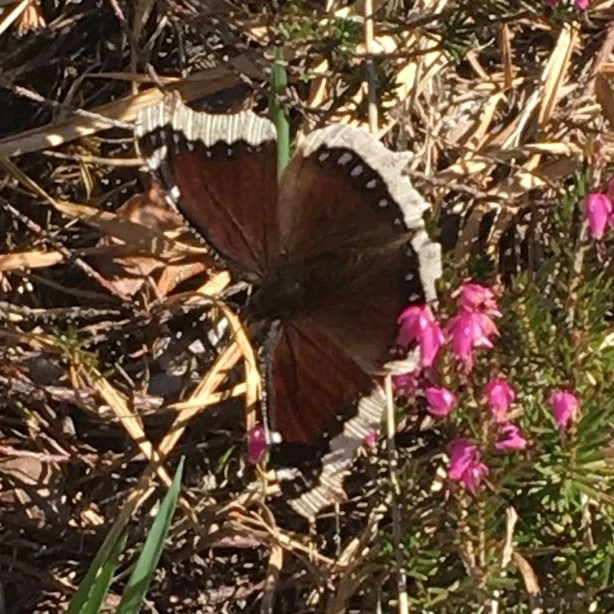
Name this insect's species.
Nymphalis antiopa
